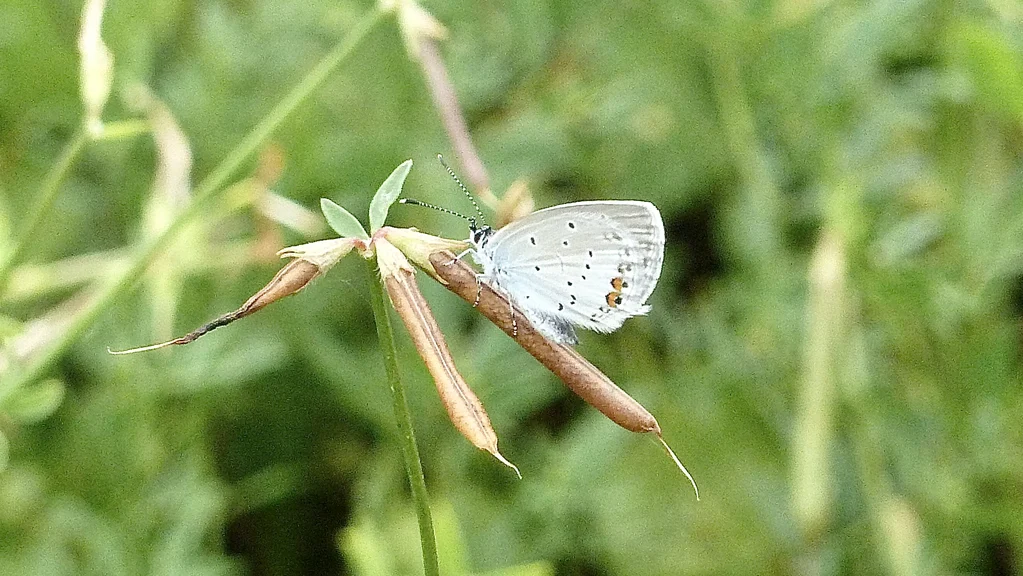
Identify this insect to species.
Cupido argiades (also Elkalyce argiades)
